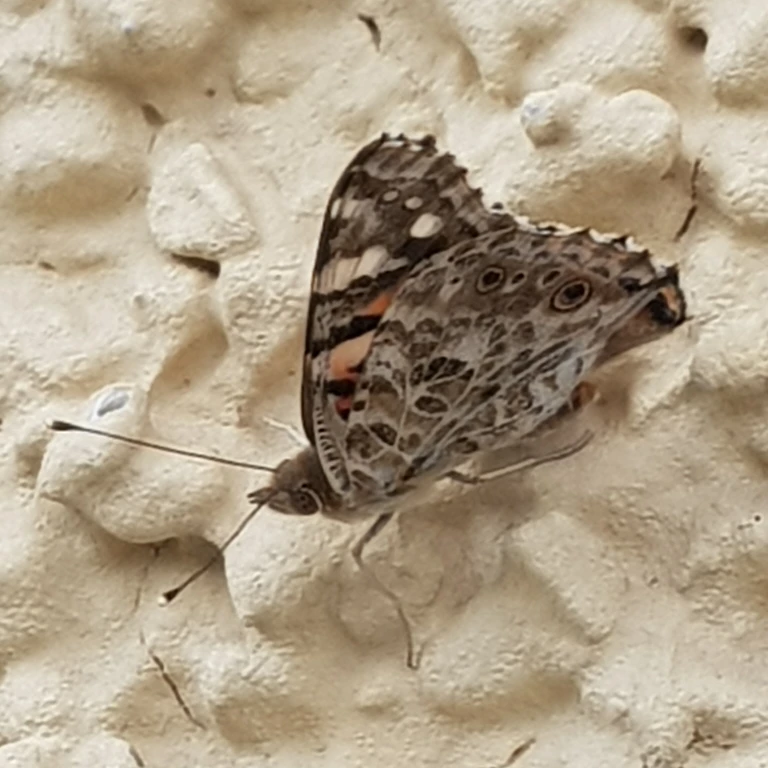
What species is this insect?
Vanessa cardui
